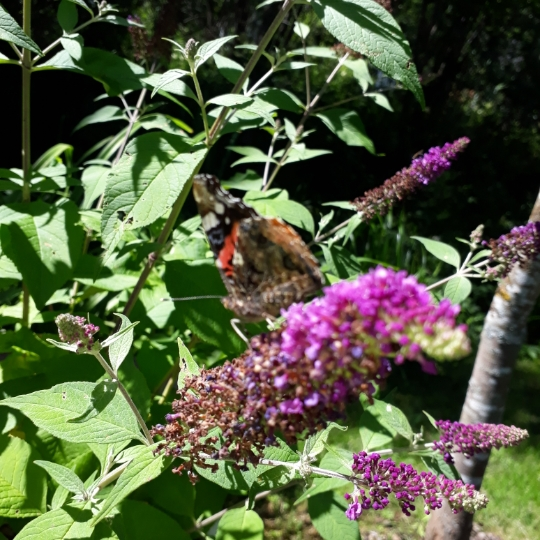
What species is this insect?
Vanessa atalanta
